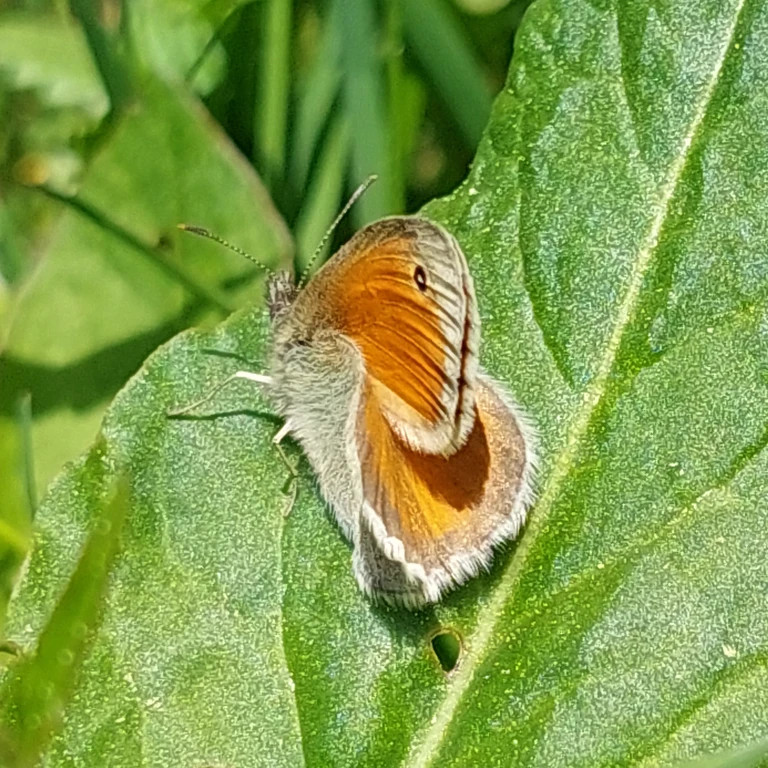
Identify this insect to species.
Coenonympha pamphilus
